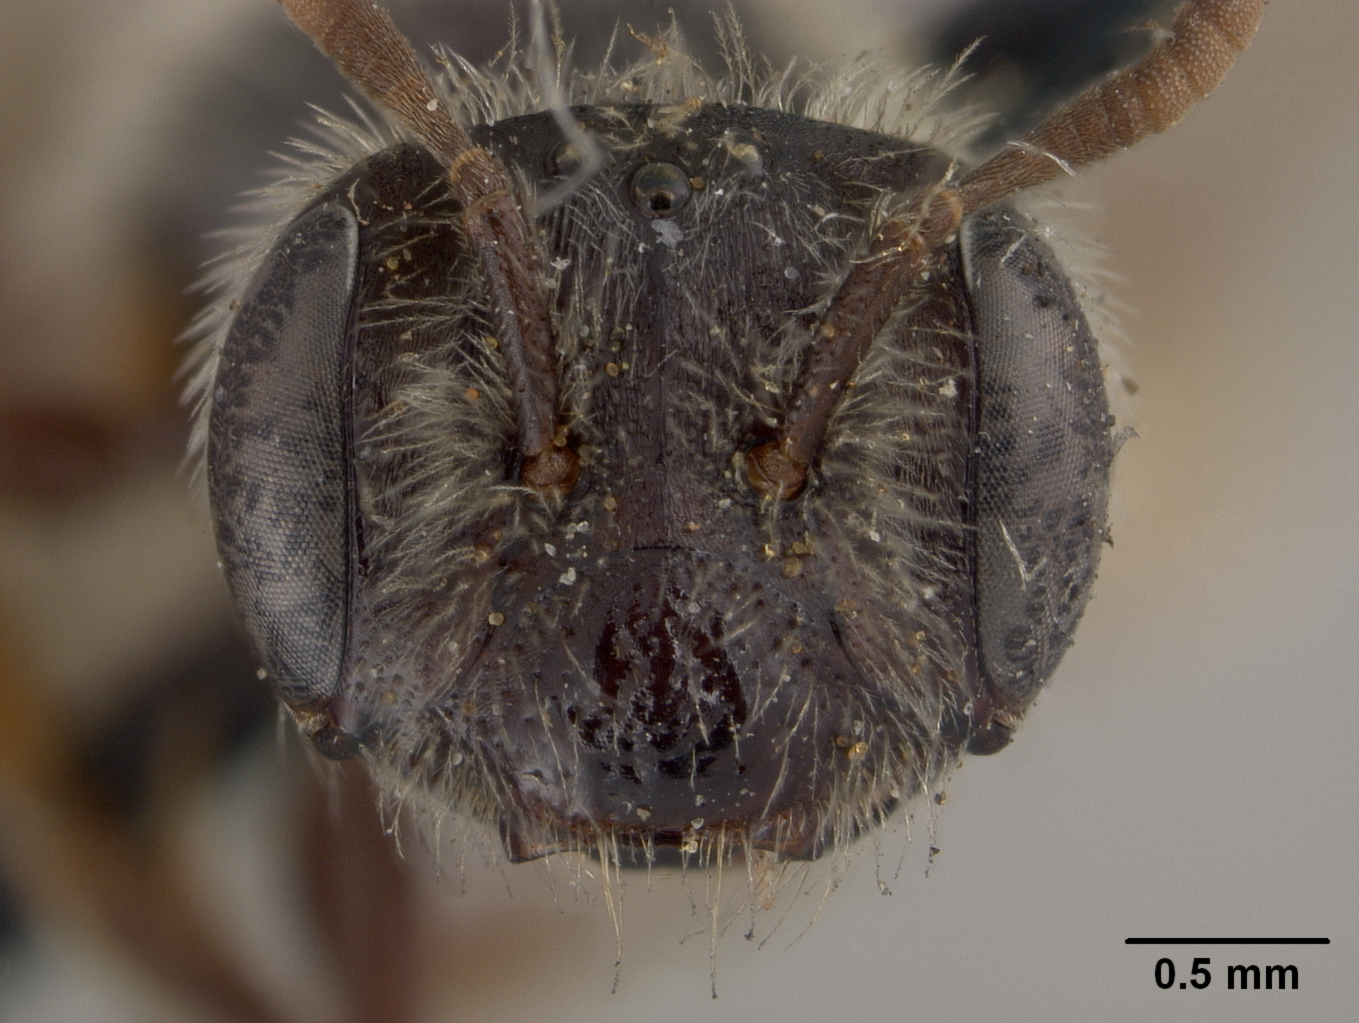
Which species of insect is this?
Andrena uvulariae
